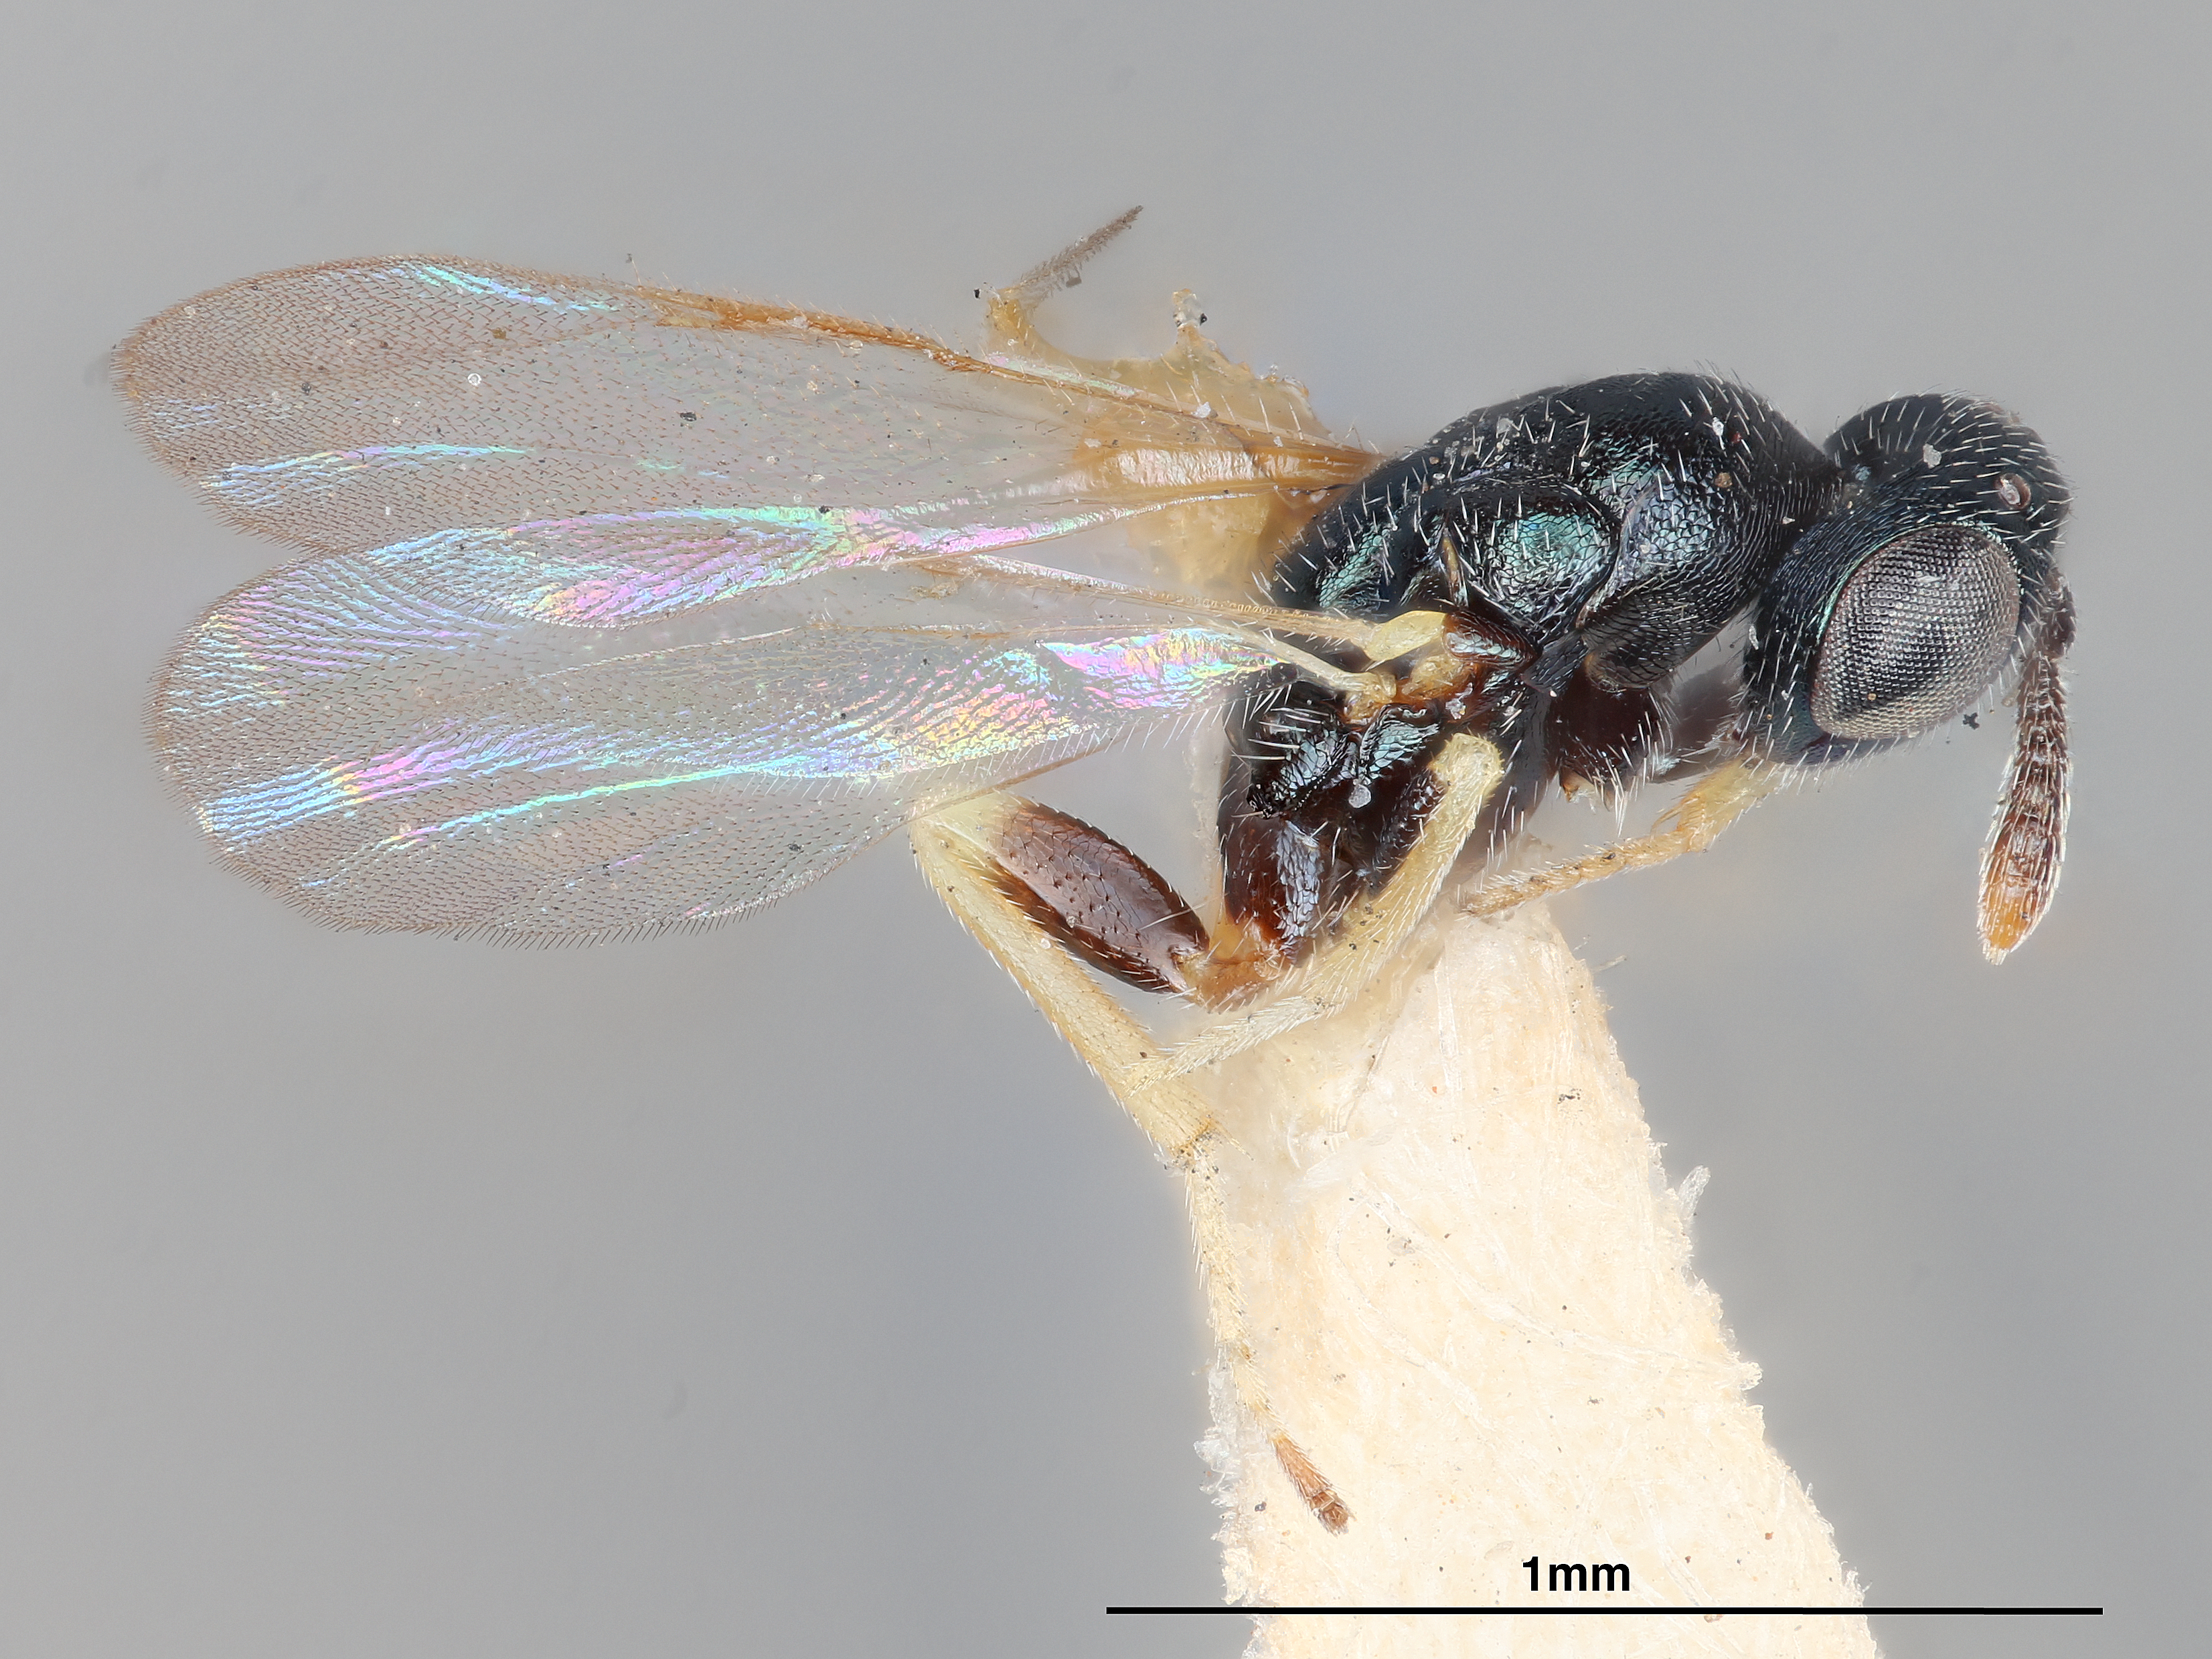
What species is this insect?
Pseuderimerus femoratus
